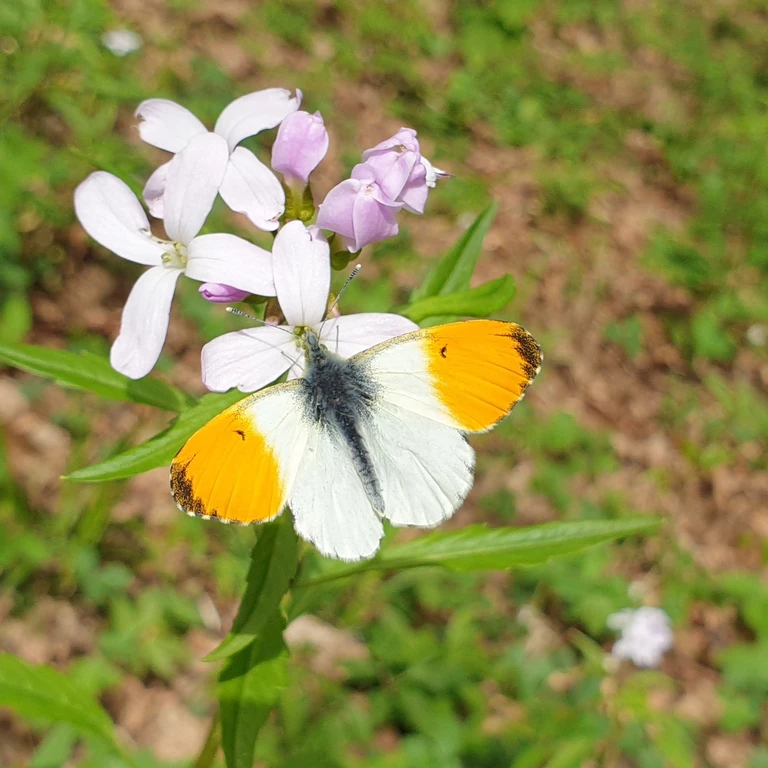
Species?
Anthocharis cardamines
